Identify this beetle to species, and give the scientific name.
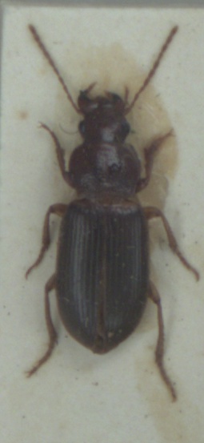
Ophonus rupicola
